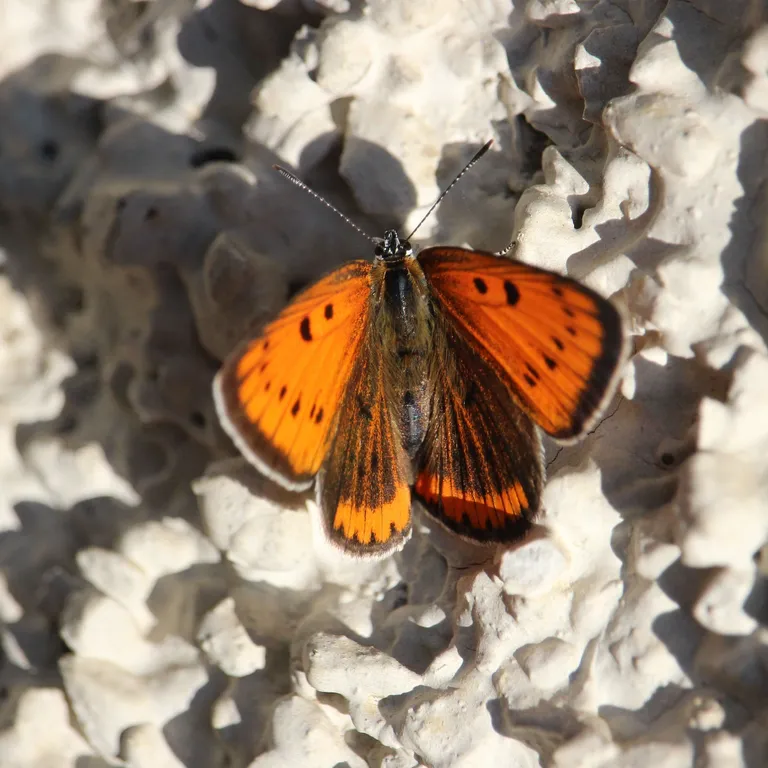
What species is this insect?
Lycaena dispar
